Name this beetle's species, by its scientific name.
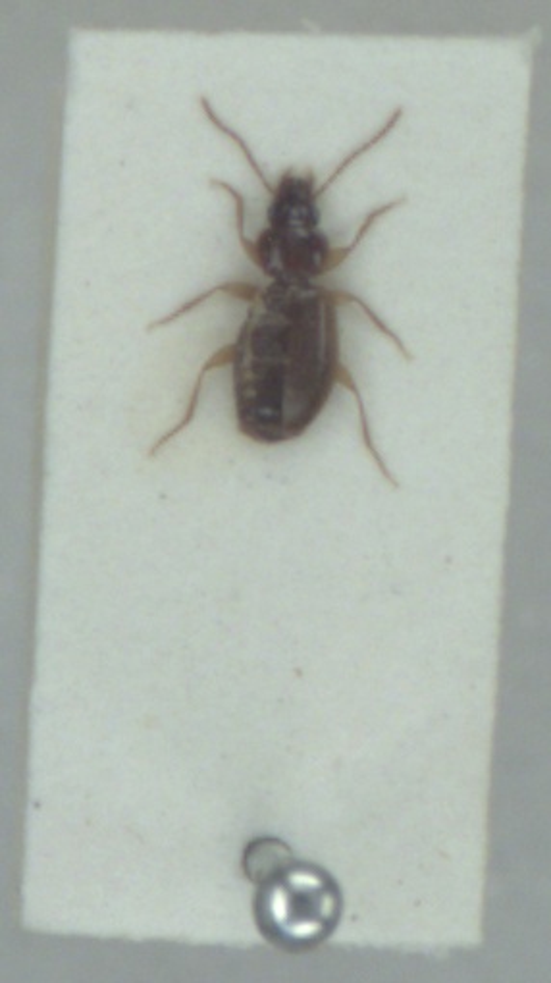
Trechus obtusus
